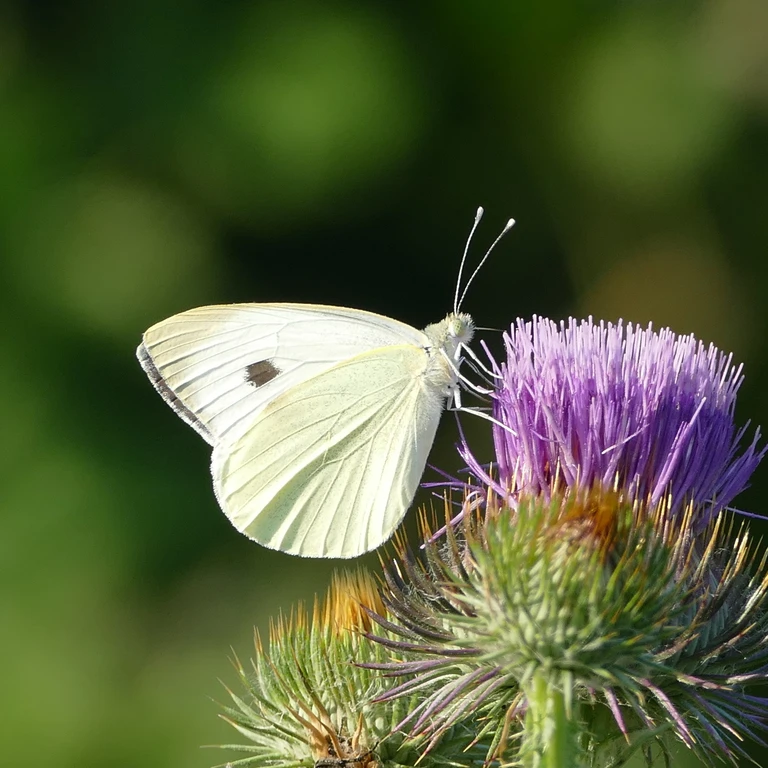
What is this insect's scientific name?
Pieris brassicae
